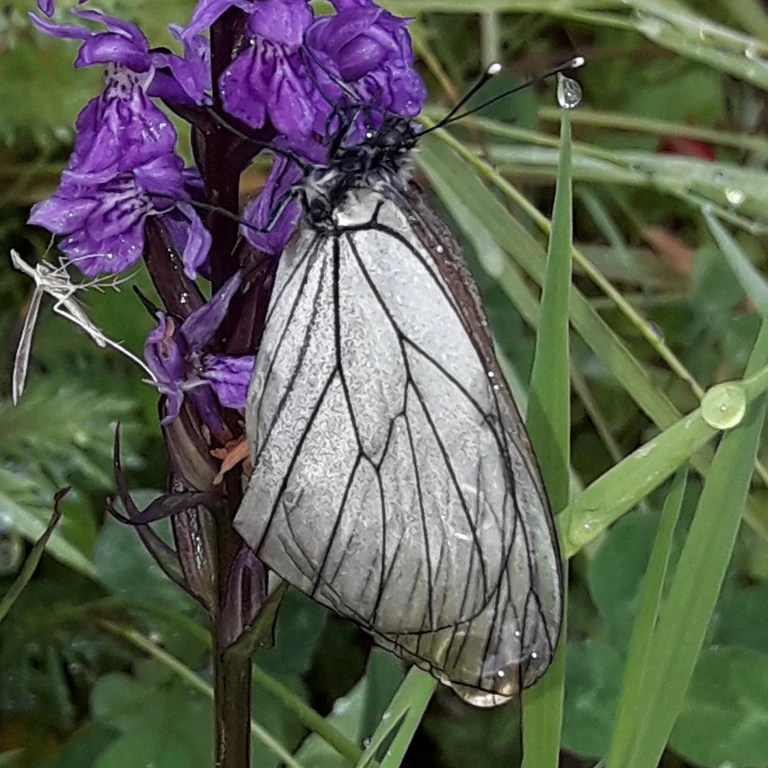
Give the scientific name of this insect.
Aporia crataegi
